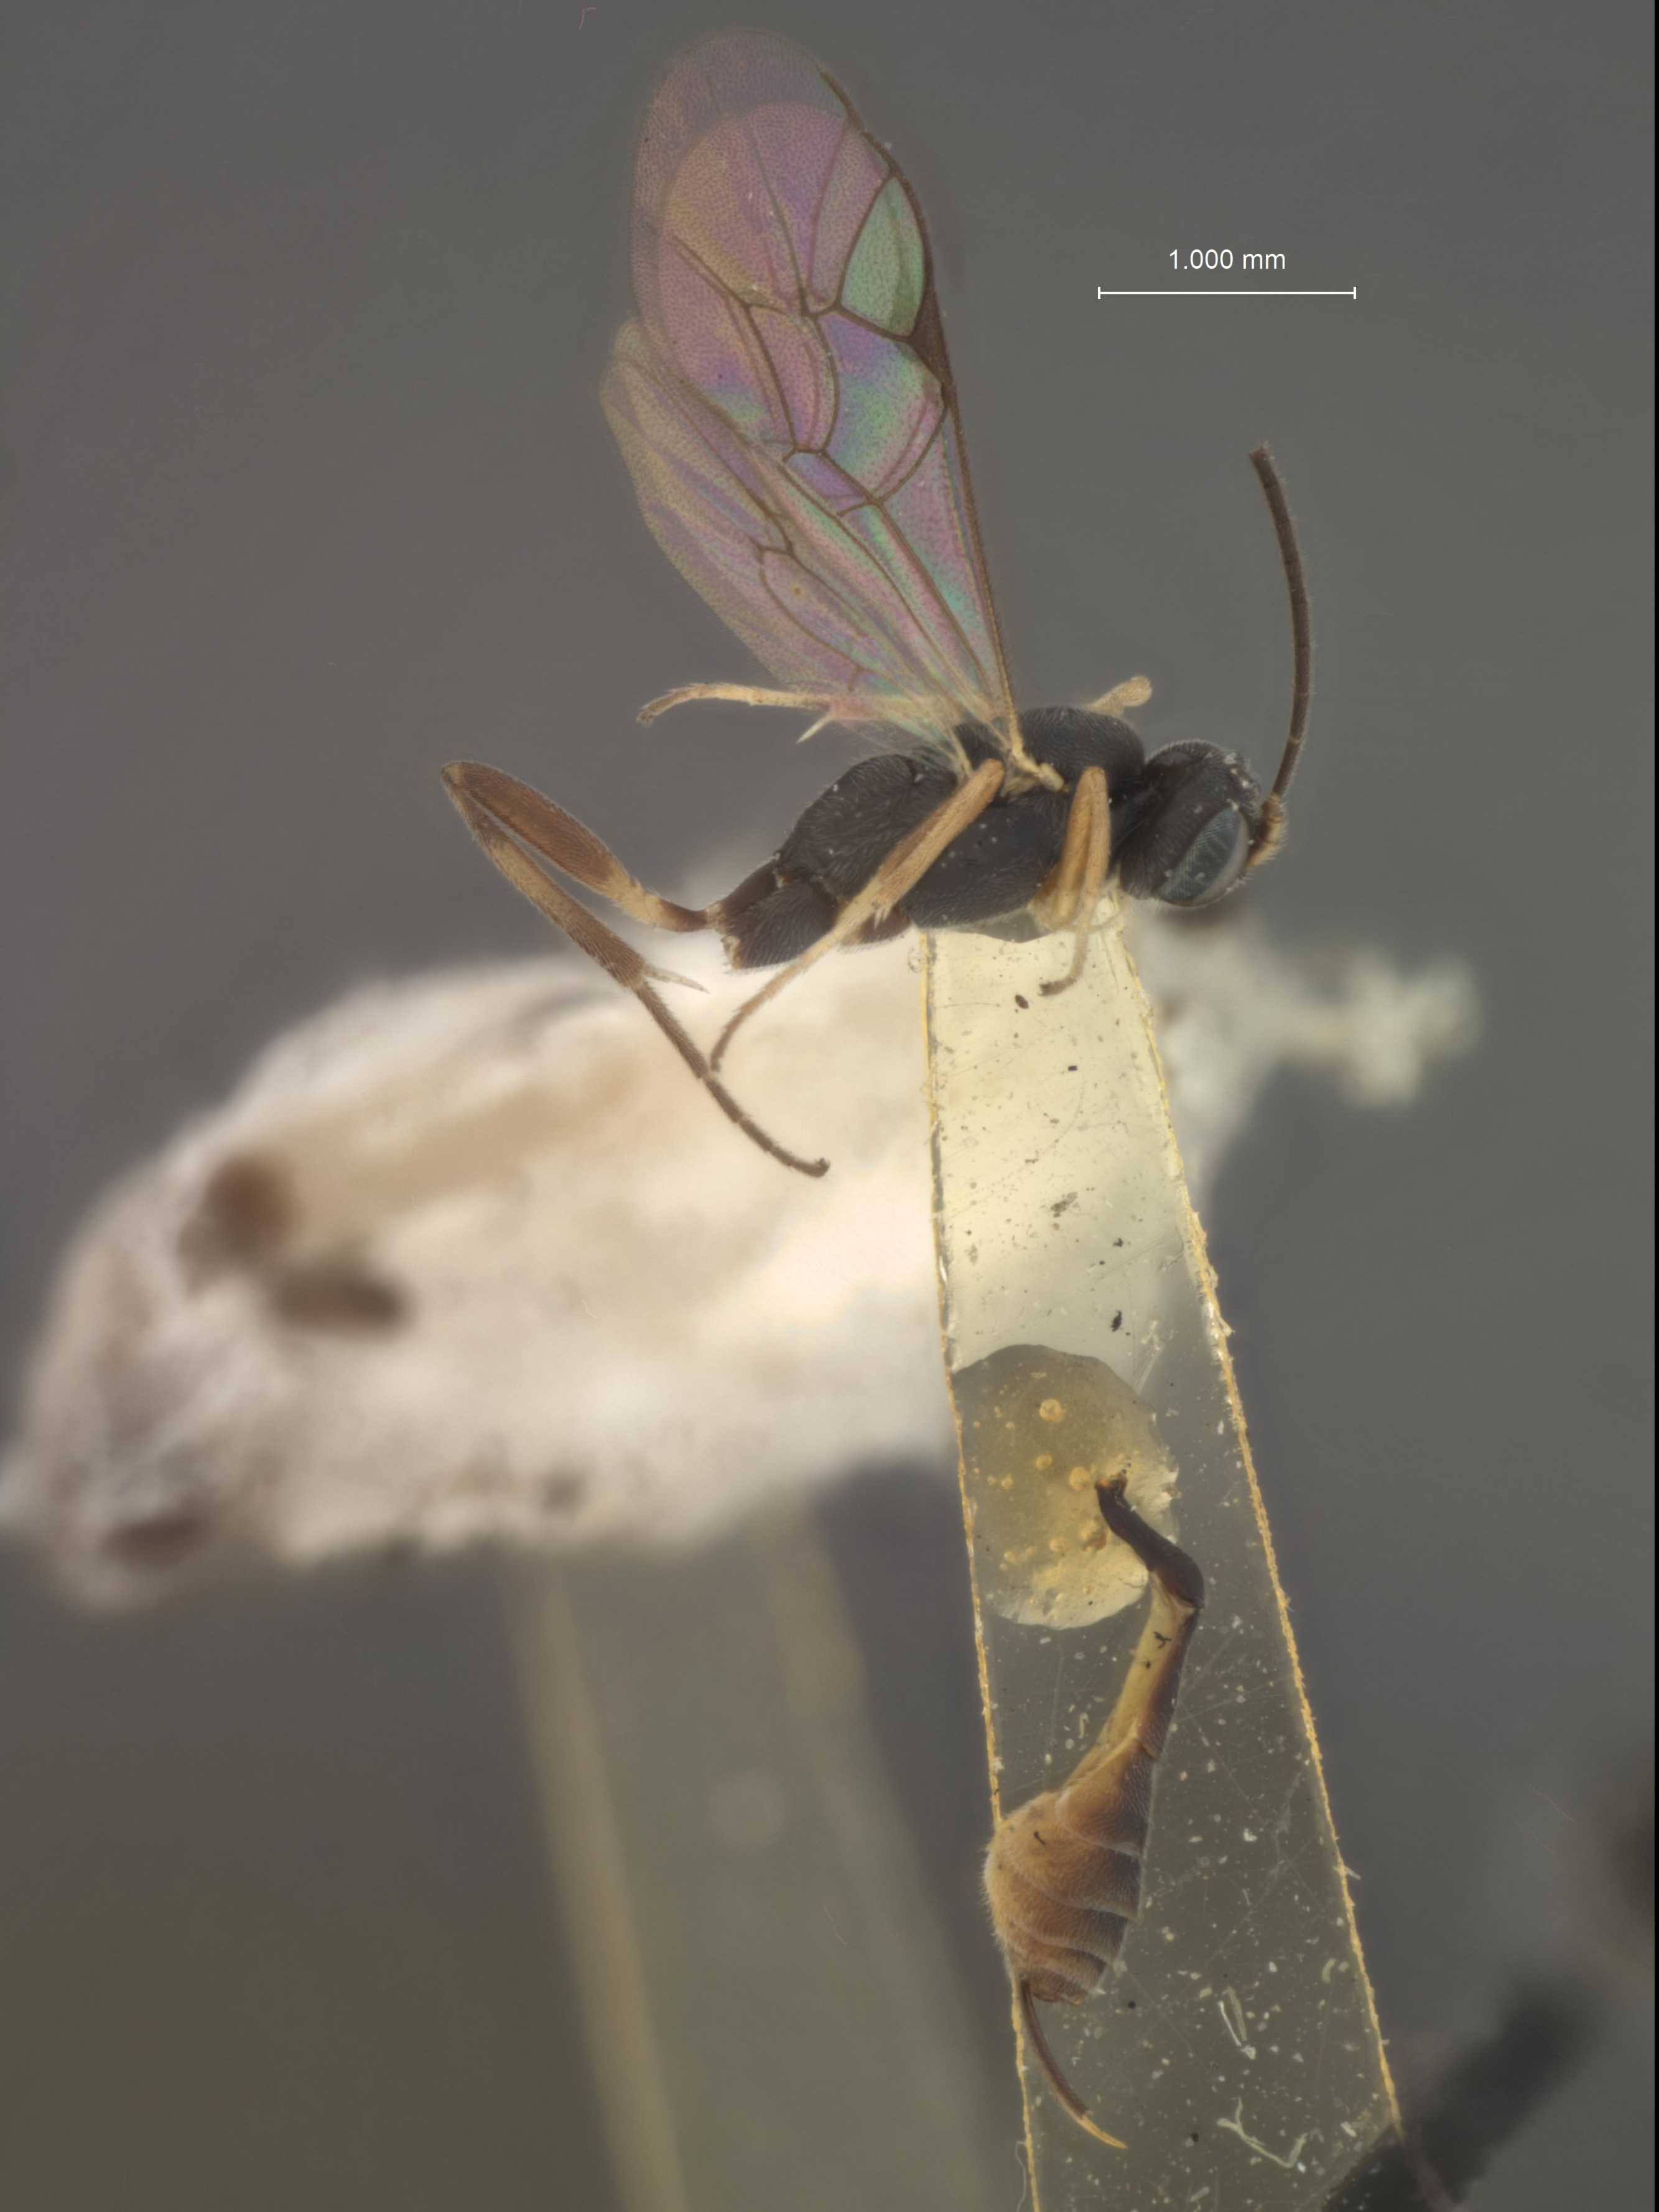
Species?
Phaedroctonus epinotiae
